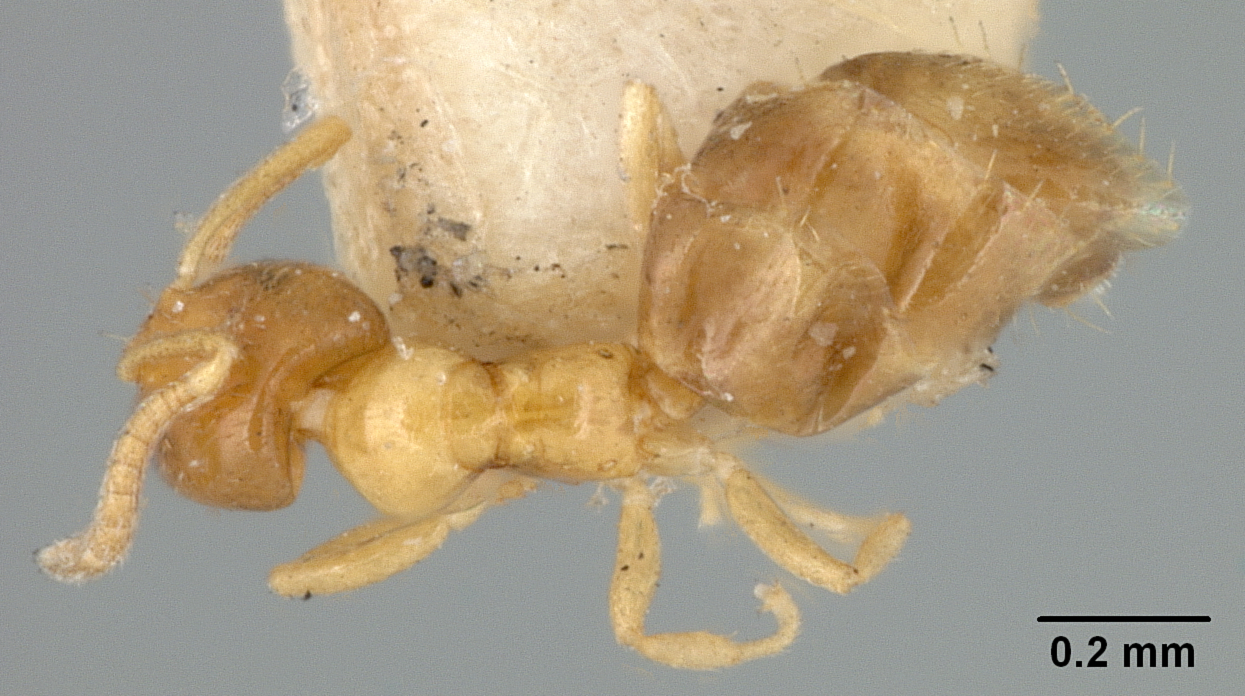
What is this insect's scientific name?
Plagiolepis exigua
